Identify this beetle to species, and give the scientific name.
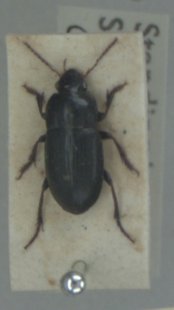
Harpalus anxius
